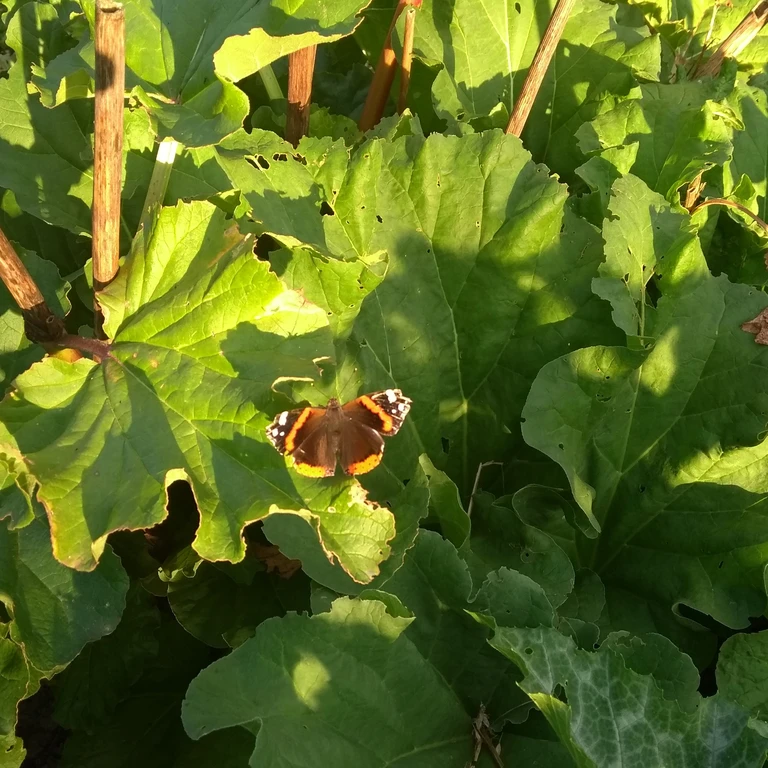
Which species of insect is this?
Vanessa atalanta
